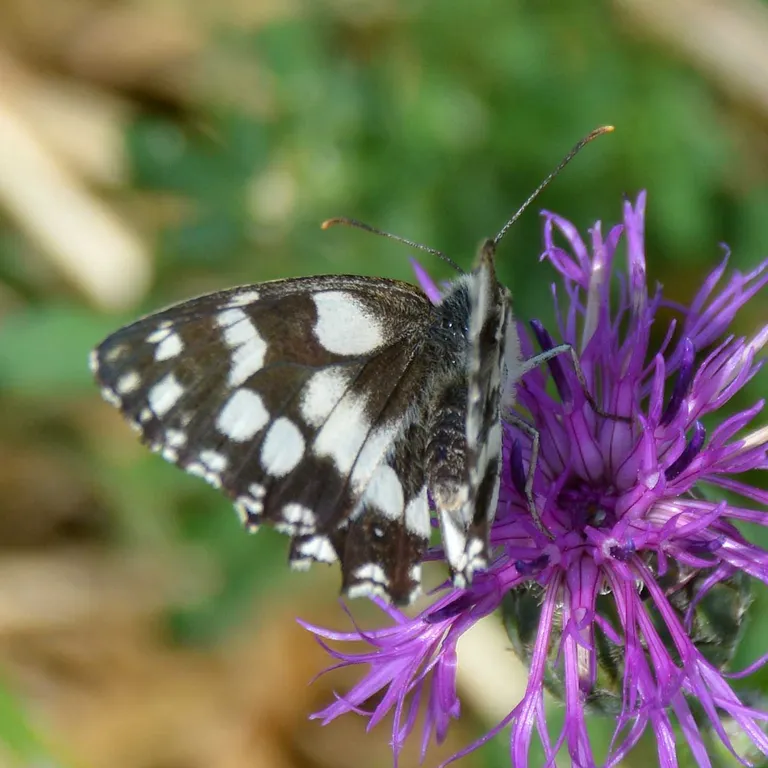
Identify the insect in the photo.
Melanargia galathea
